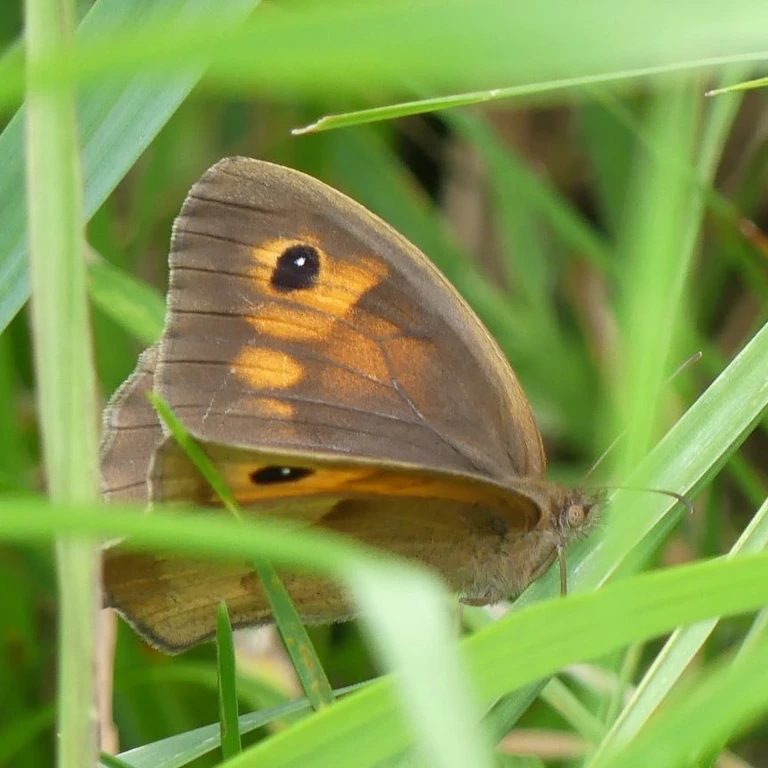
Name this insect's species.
Maniola jurtina
